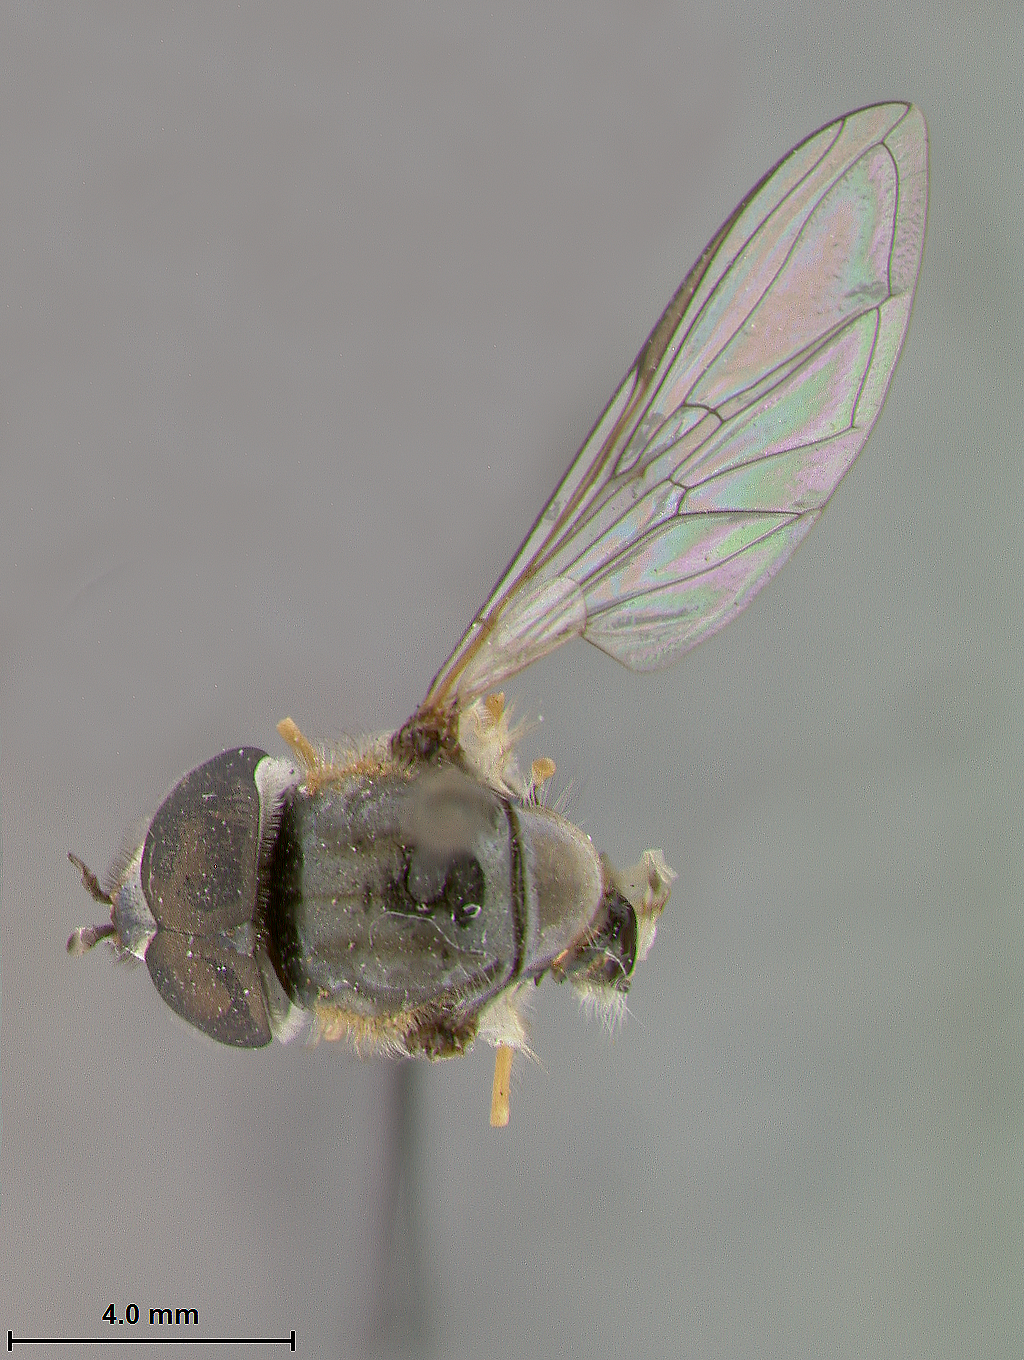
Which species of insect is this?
Syrphus creper
